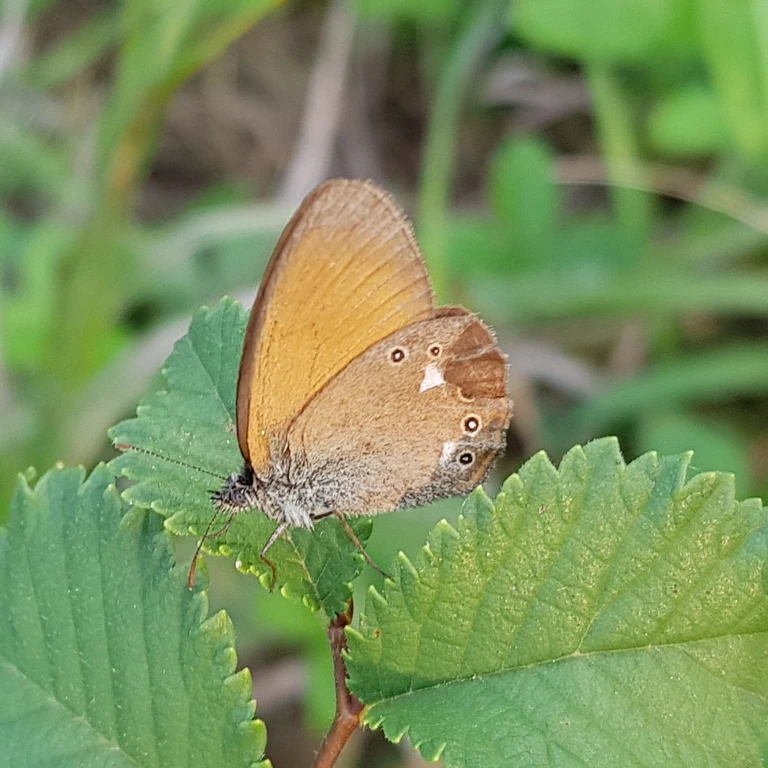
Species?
Coenonympha glycerion (also Coenonympha iphis)
